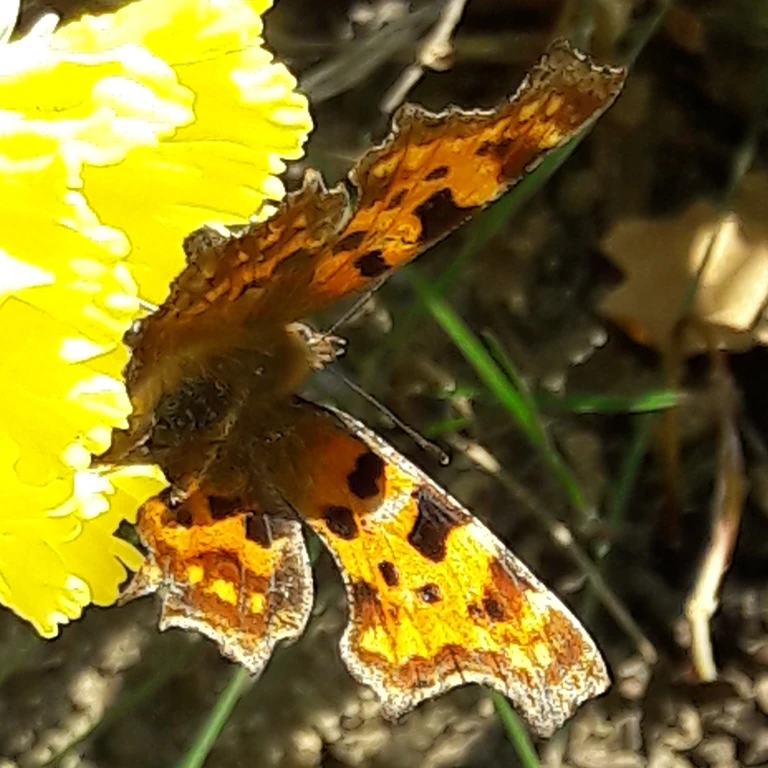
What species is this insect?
Polygonia c-album
